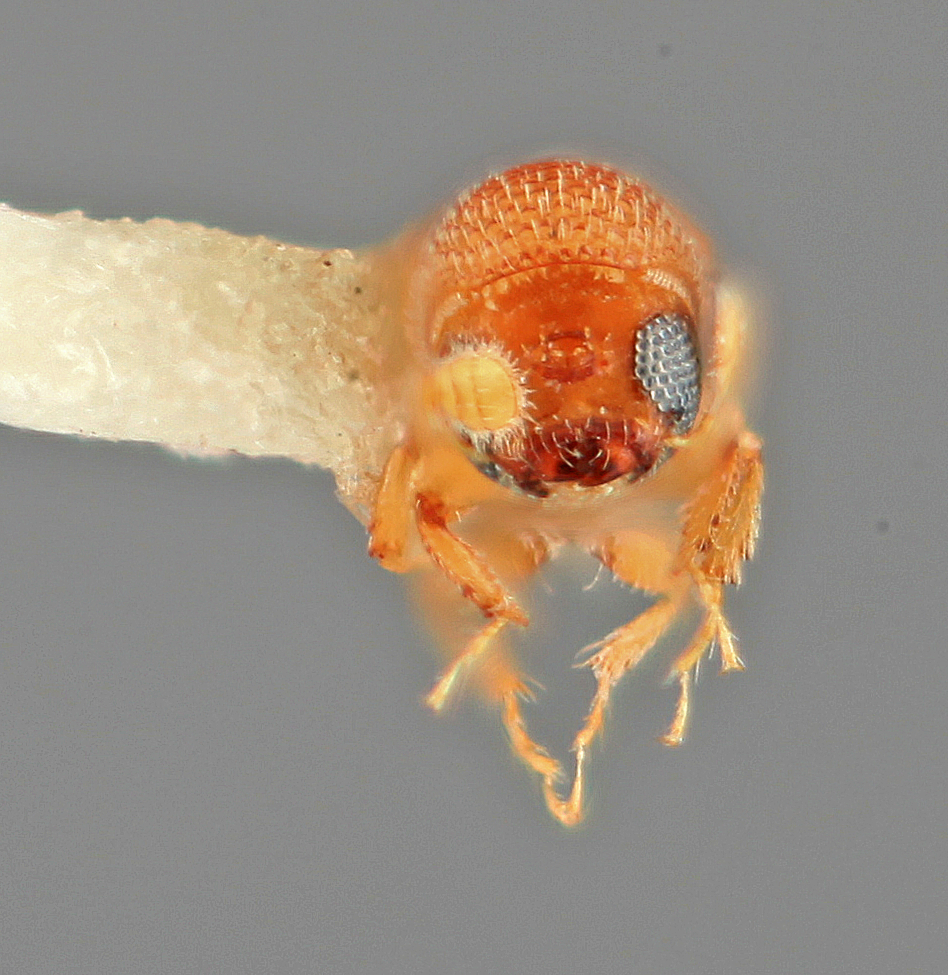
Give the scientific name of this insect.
Gnathophthorus pertusus
